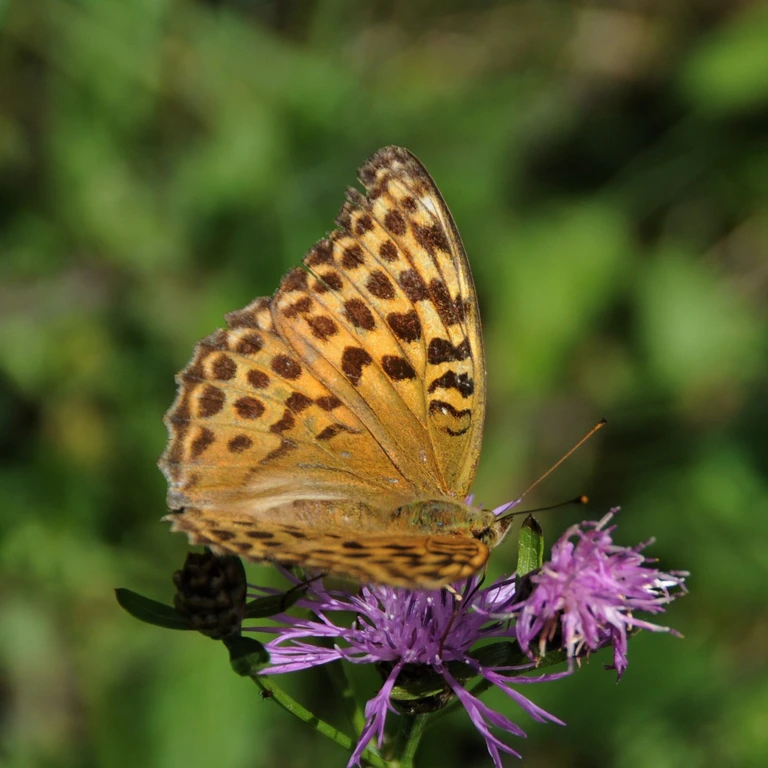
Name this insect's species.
Argynnis paphia
